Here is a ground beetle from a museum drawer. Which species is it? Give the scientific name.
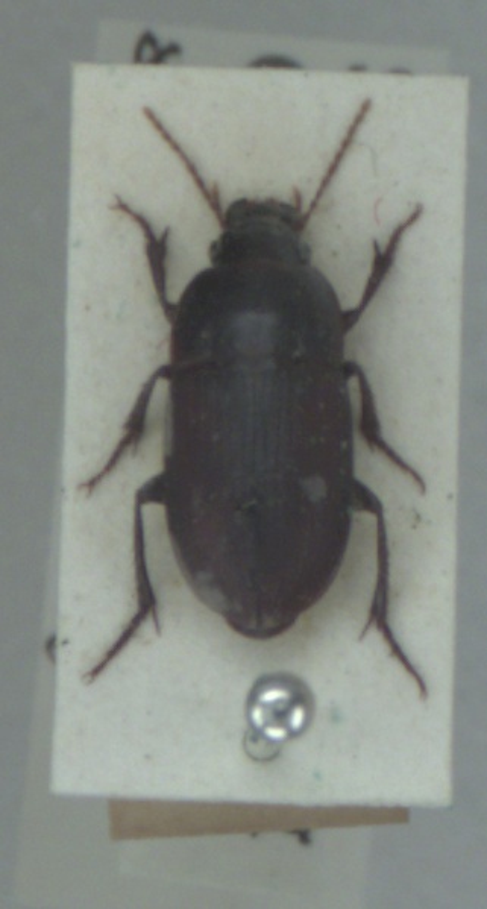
Harpalus servus
